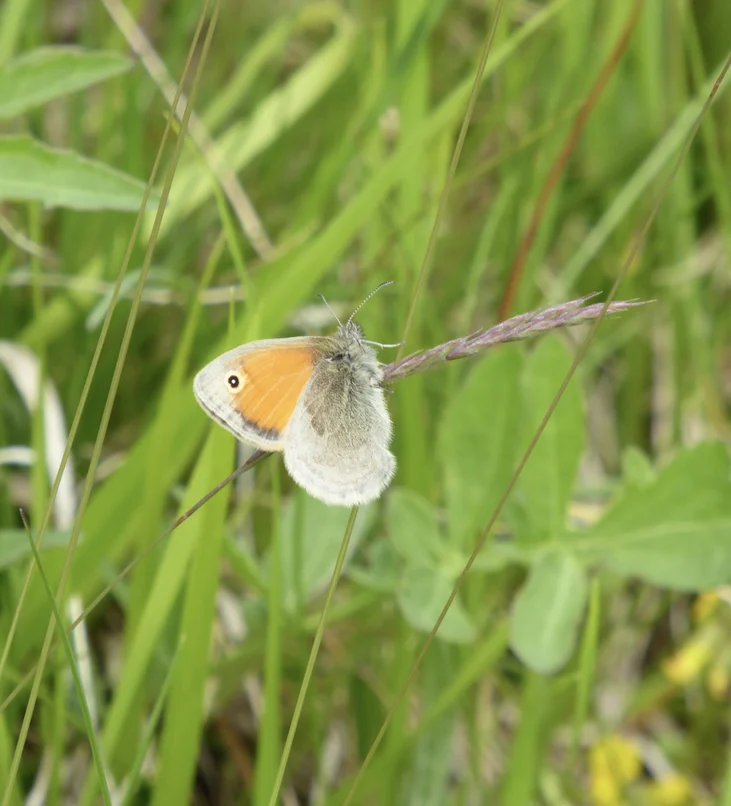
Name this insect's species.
Coenonympha pamphilus
